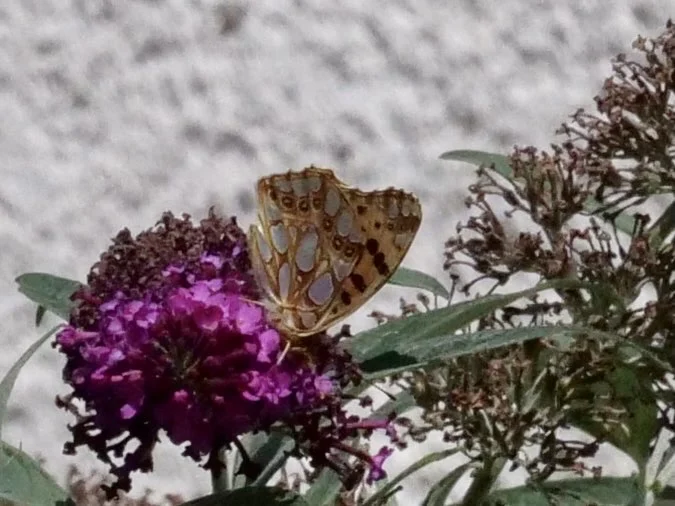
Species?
Issoria lathonia
